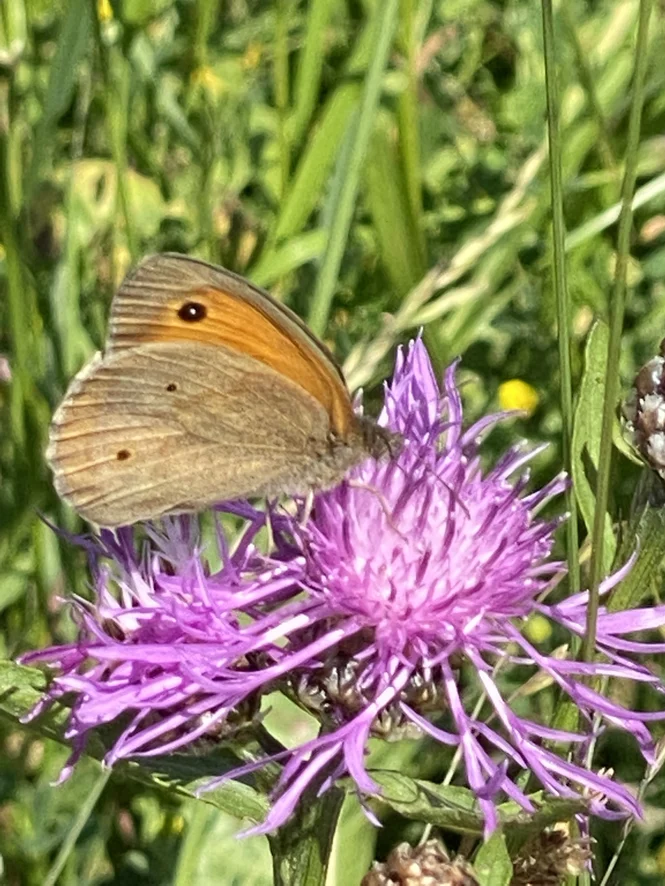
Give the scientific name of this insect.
Maniola jurtina
